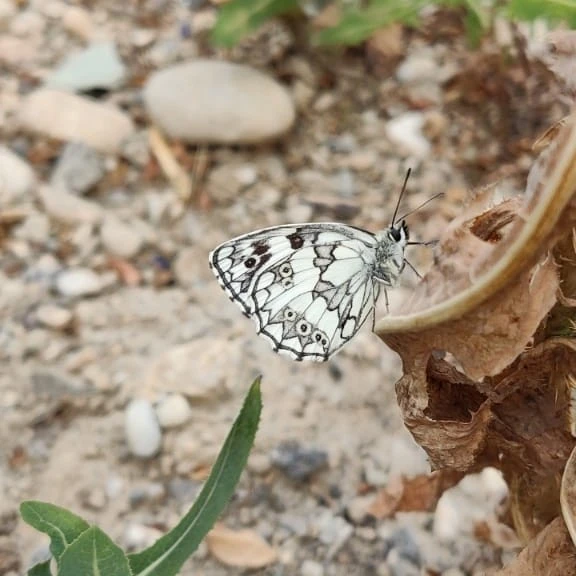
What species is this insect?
Melanargia galathea
